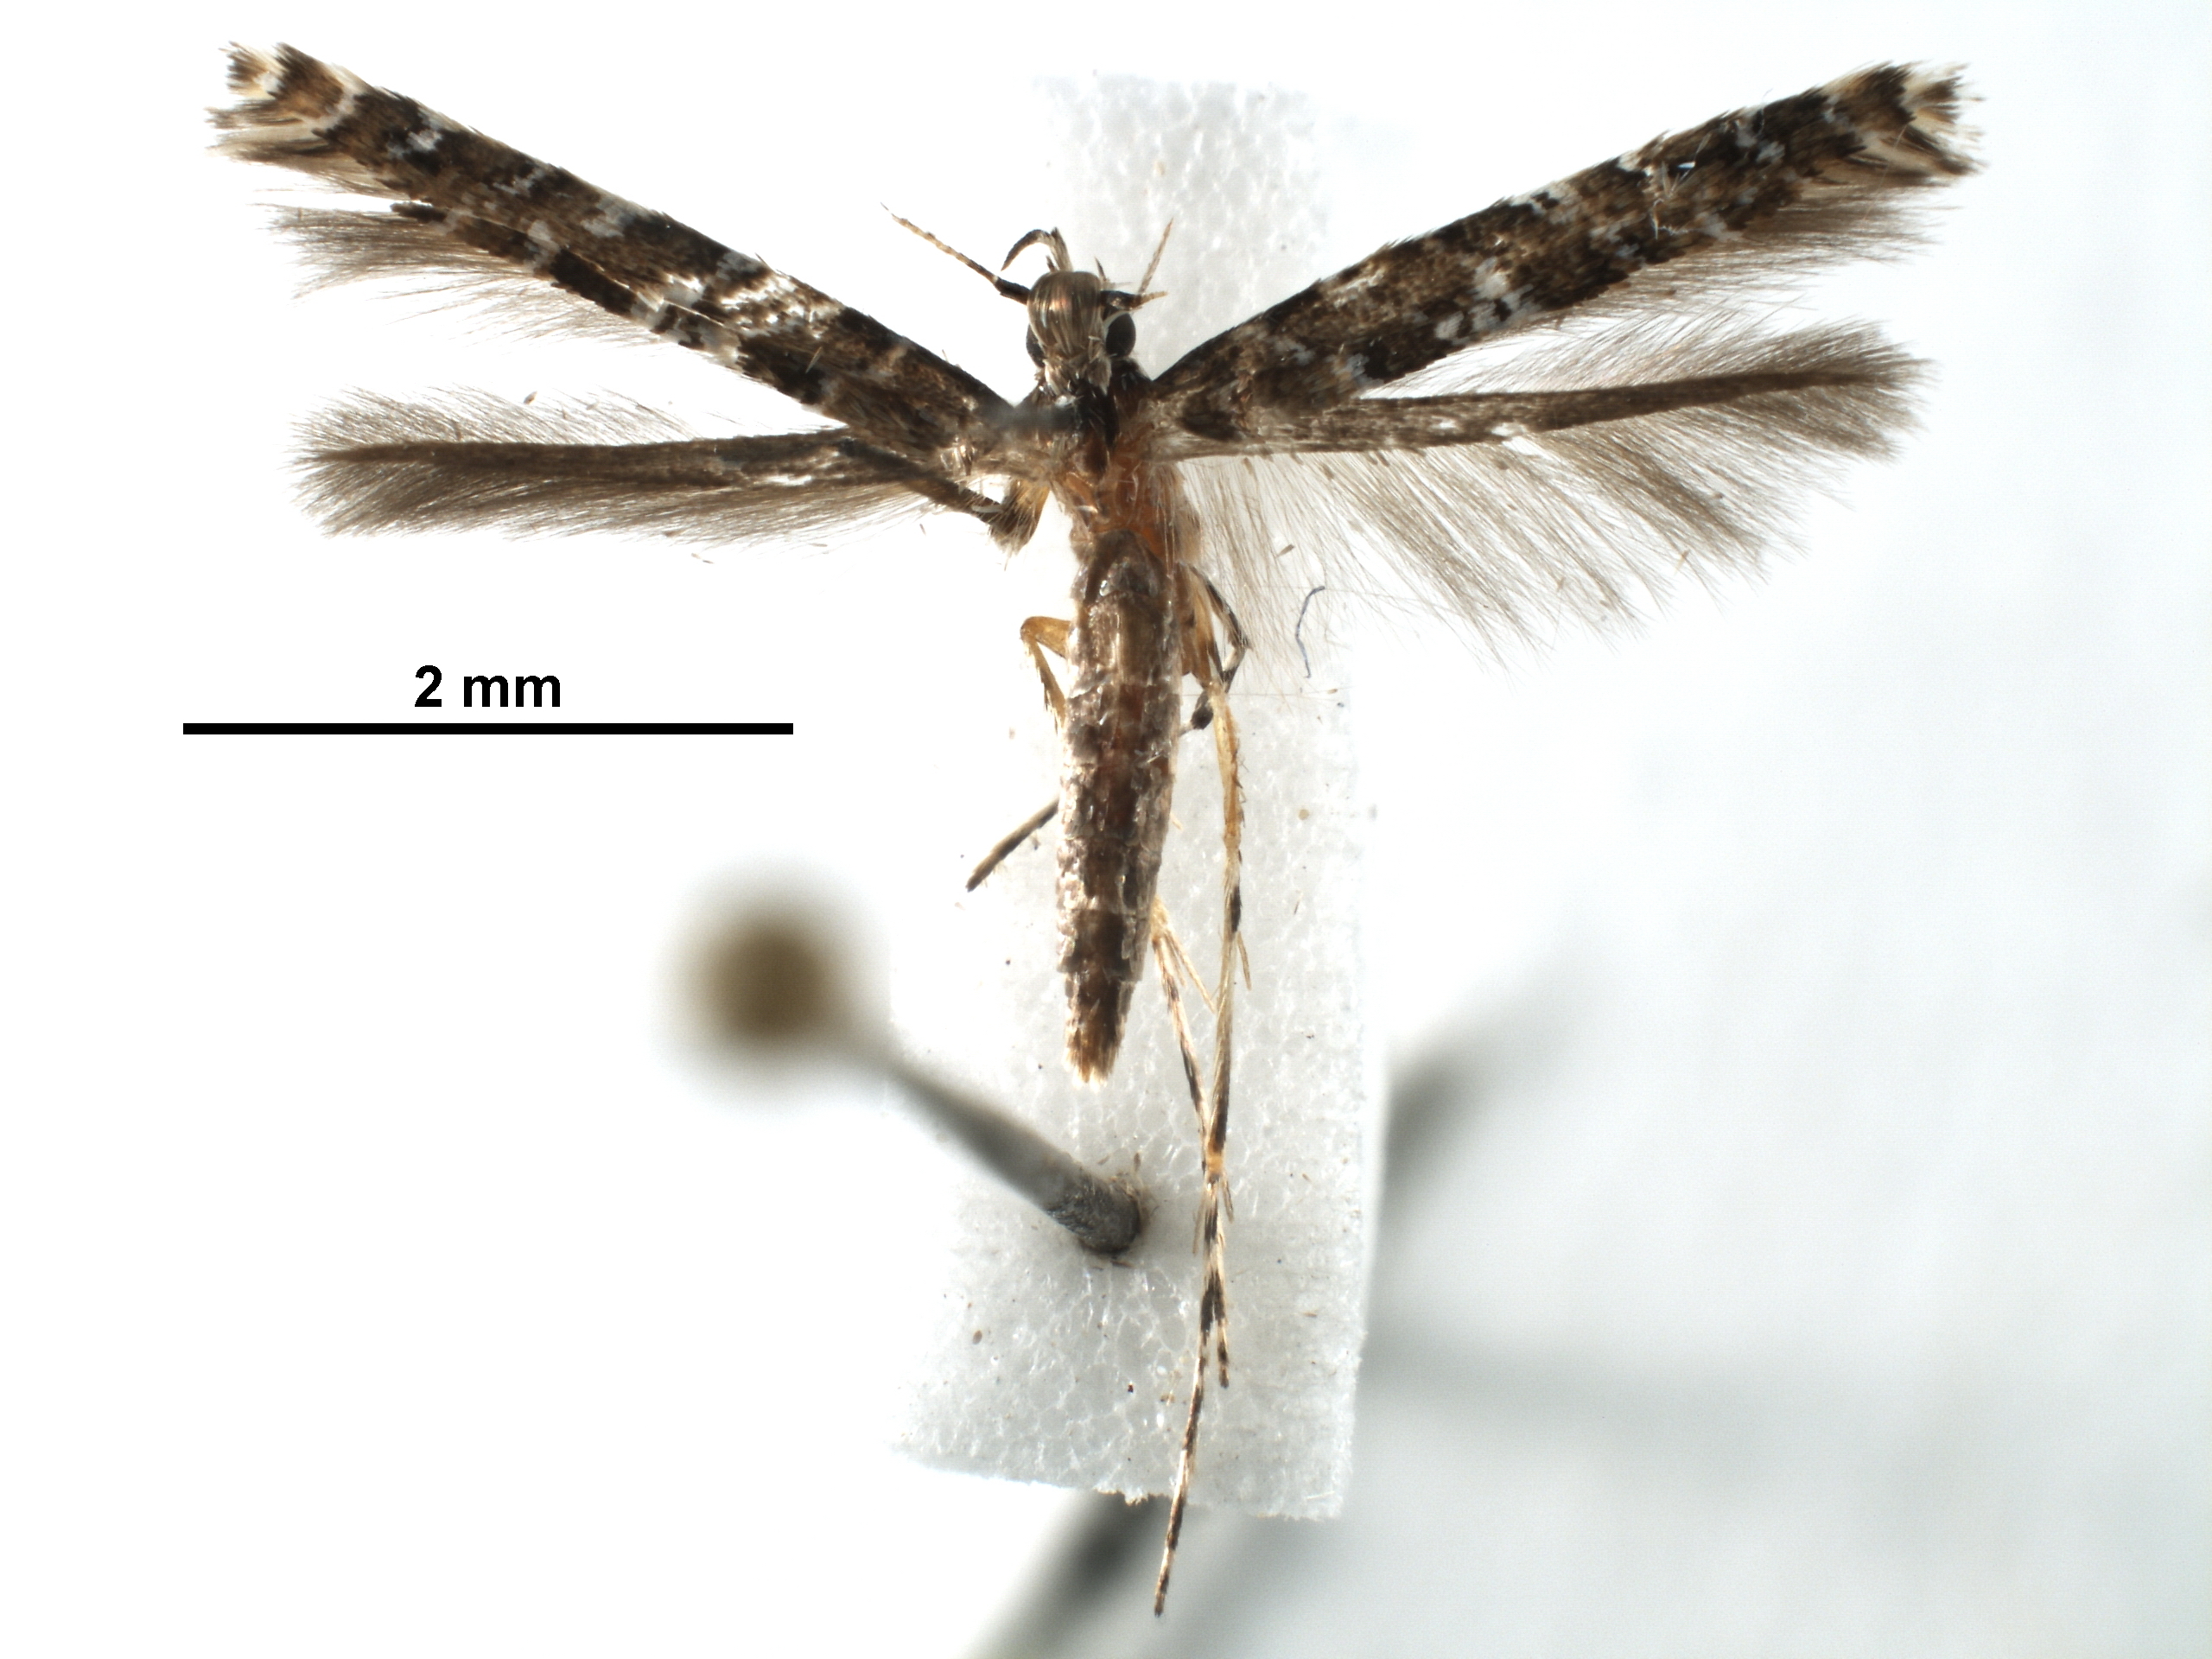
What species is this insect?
Acrocercops strigosa
